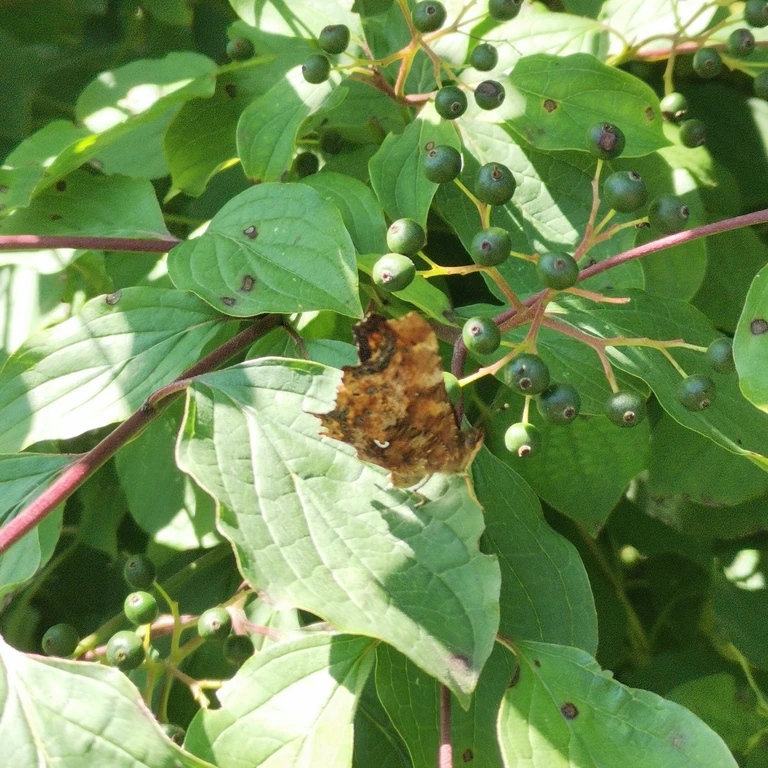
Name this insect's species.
Polygonia c-album
